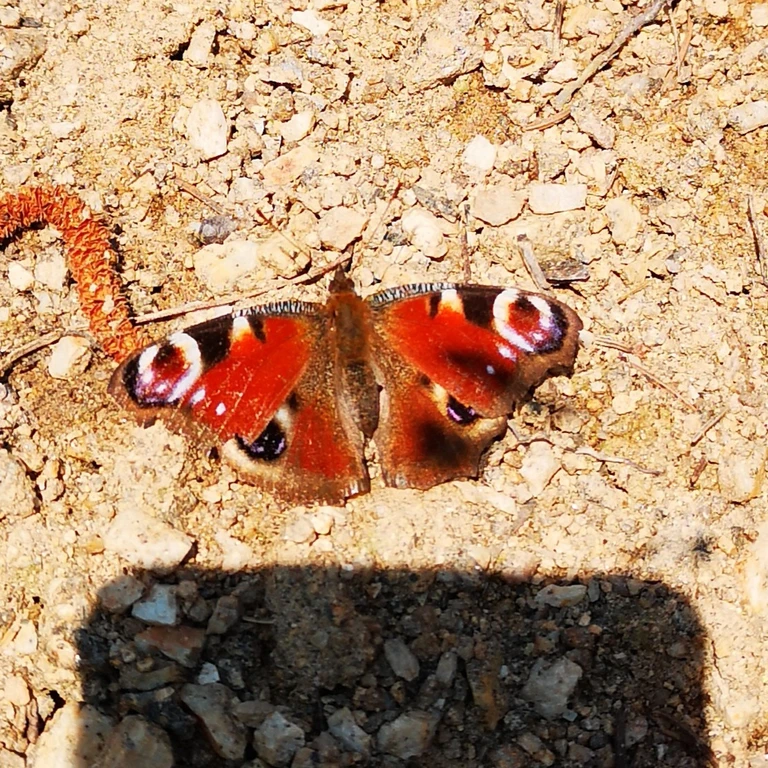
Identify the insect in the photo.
Aglais io
